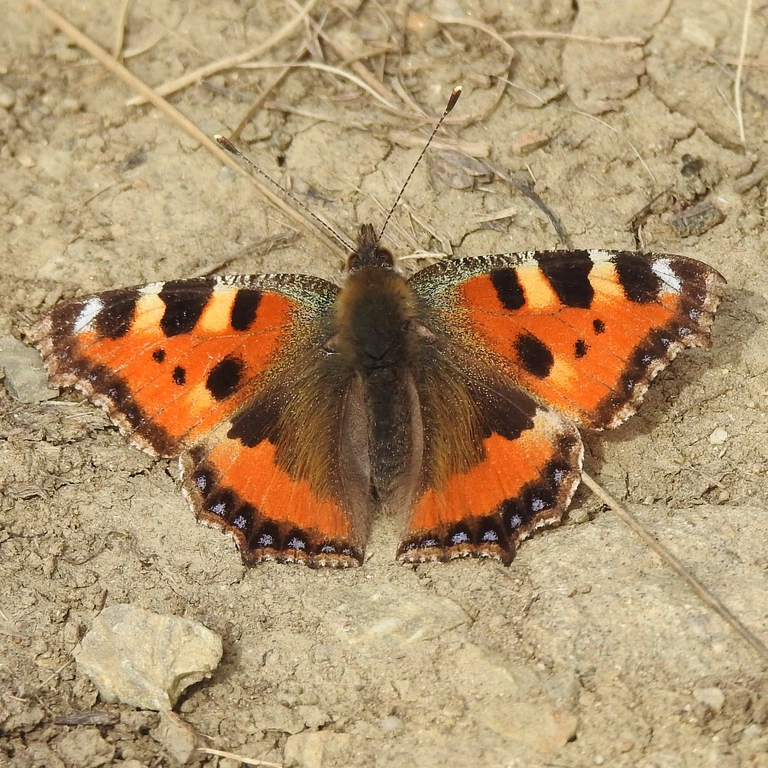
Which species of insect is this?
Aglais urticae
